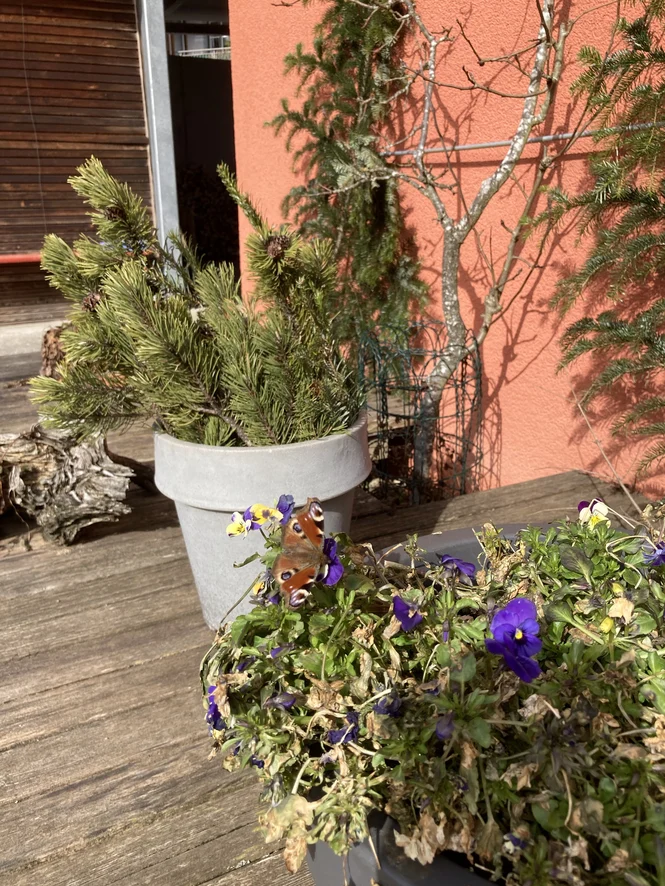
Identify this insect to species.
Aglais io
